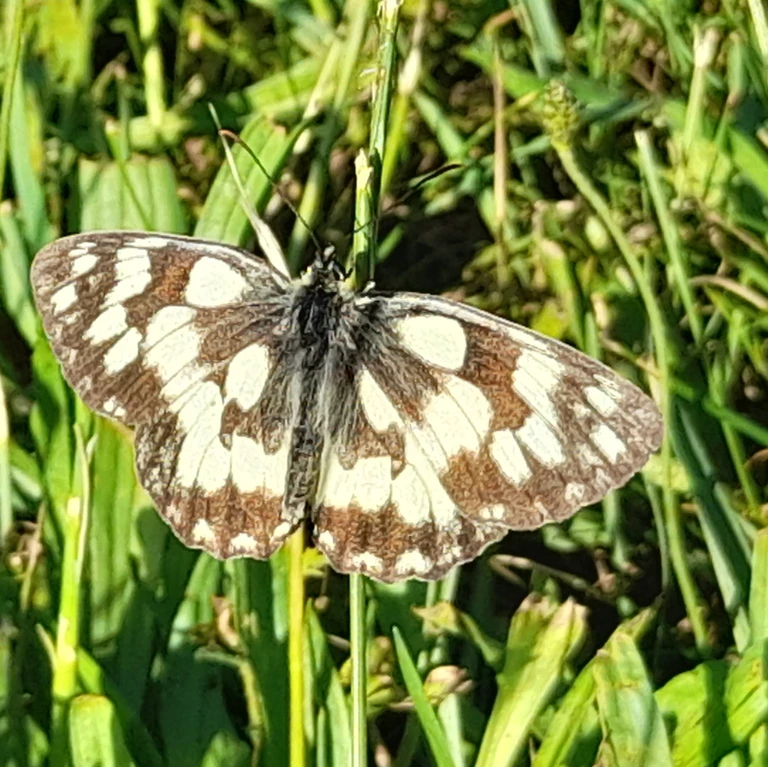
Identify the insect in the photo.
Melanargia galathea
